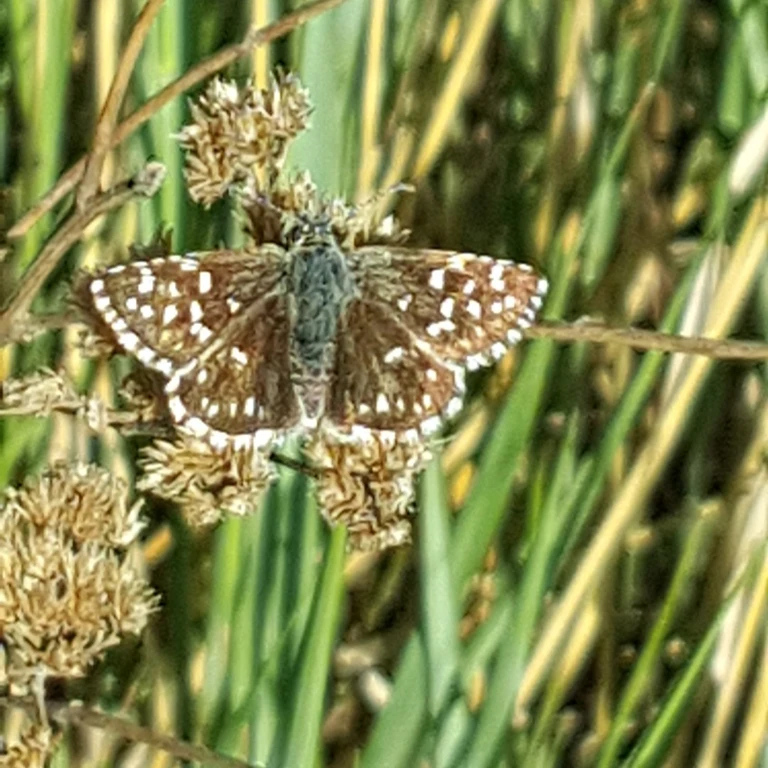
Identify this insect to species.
Pyrgus malvae
